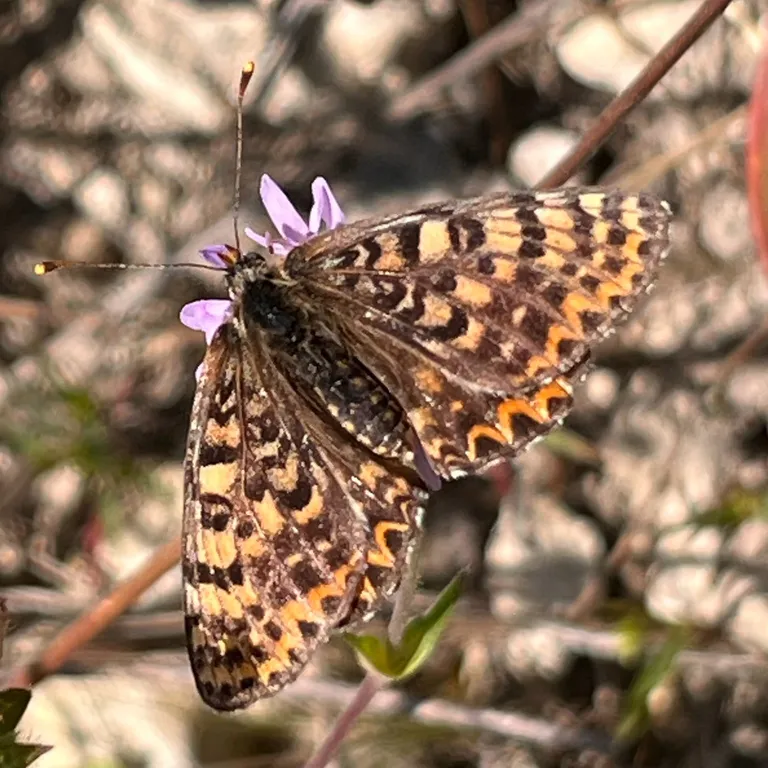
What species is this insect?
Melitaea didyma
